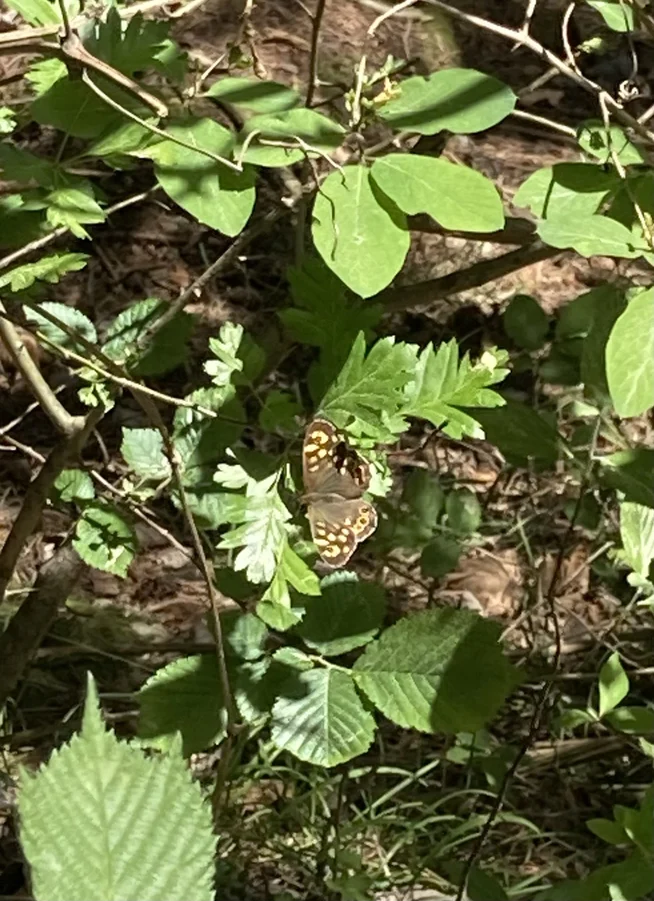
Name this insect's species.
Pararge aegeria
